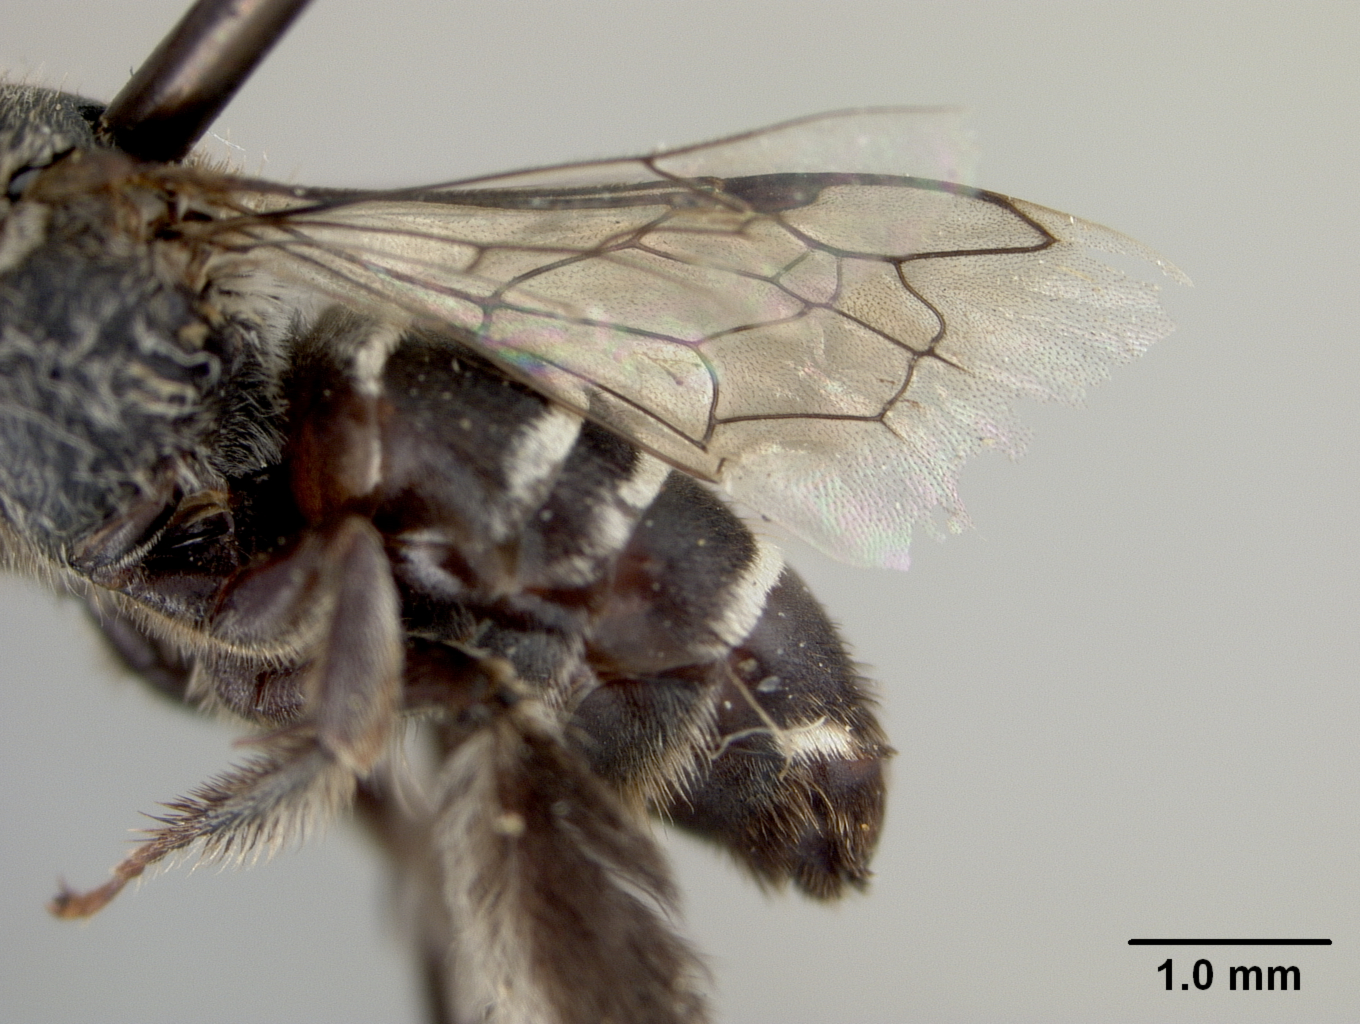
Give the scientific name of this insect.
Exomalopsis chionocincta
